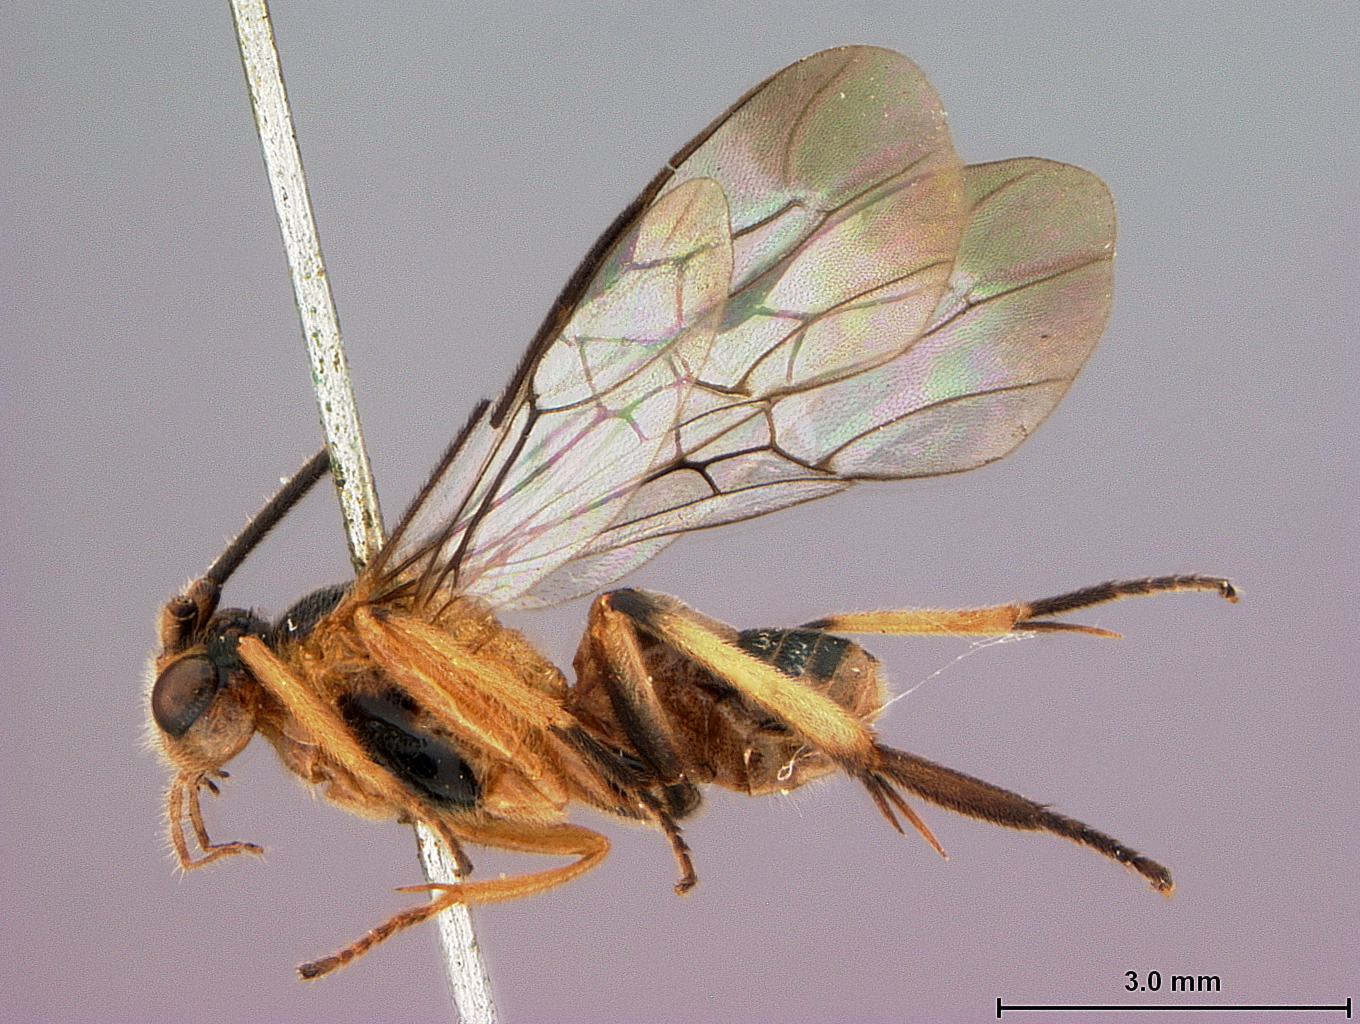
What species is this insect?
Laminitarsus chapini
